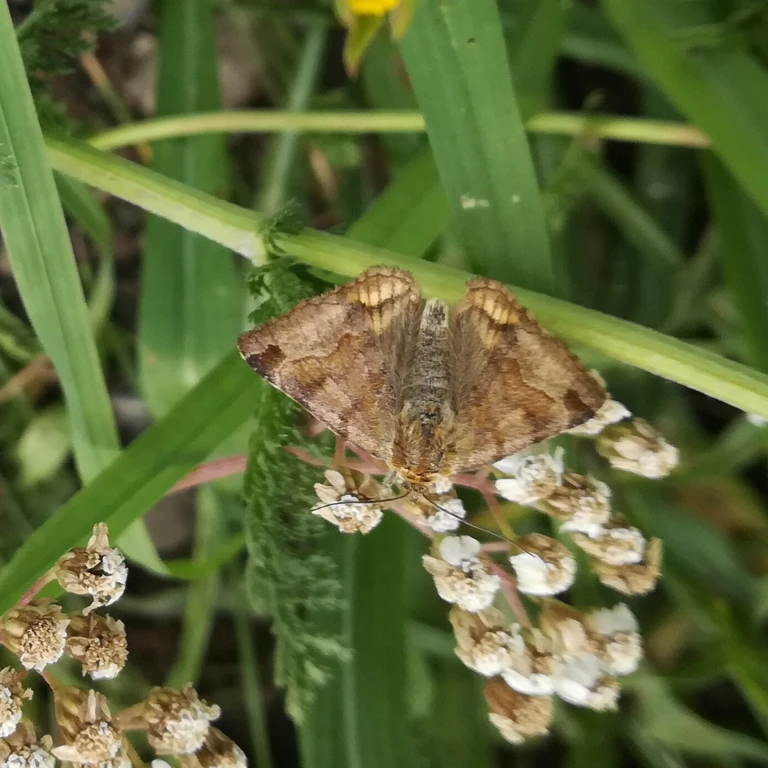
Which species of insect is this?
Euclidia glyphica
